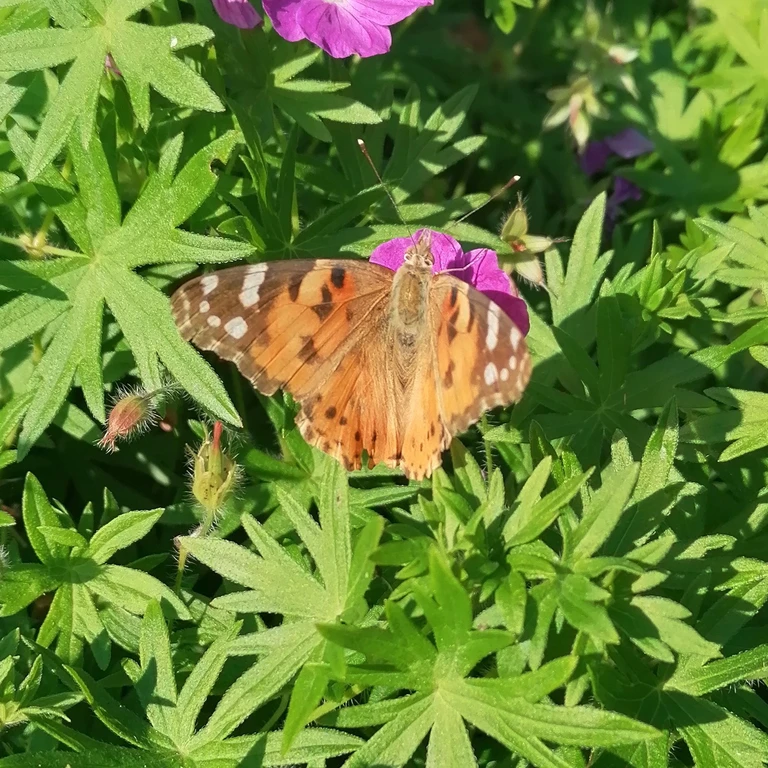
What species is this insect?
Vanessa cardui
